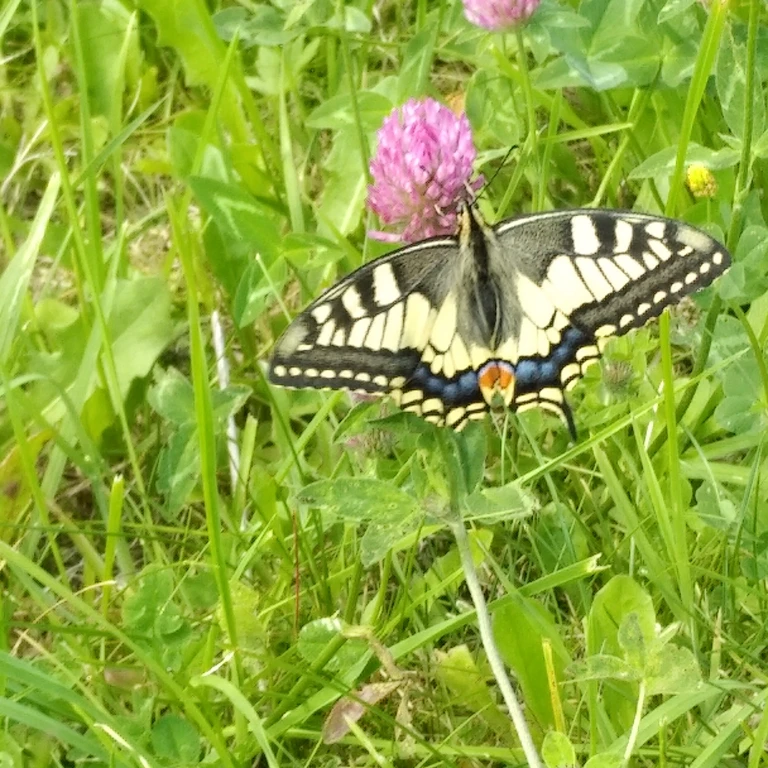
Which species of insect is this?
Papilio machaon
